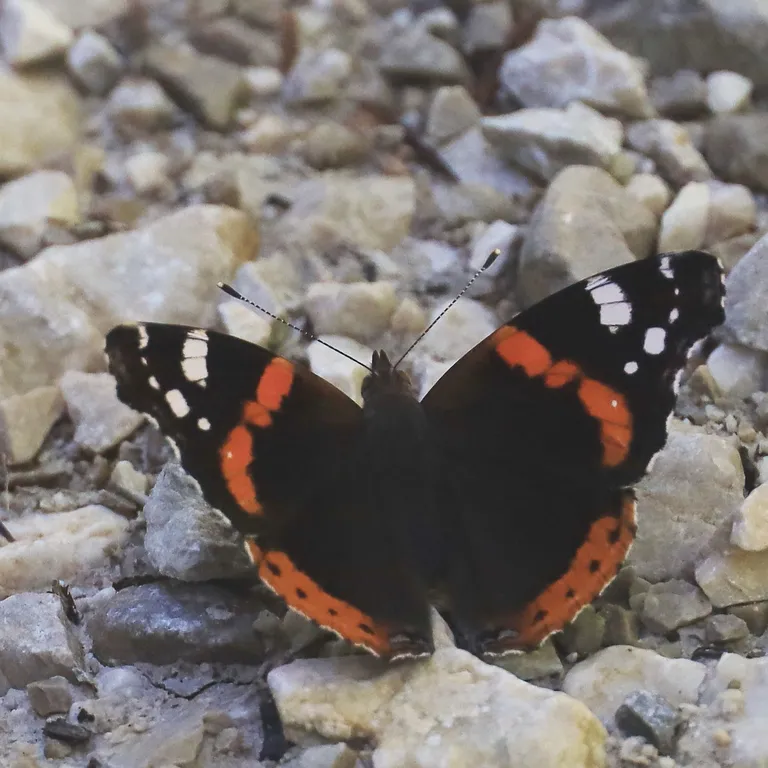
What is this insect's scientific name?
Vanessa atalanta
